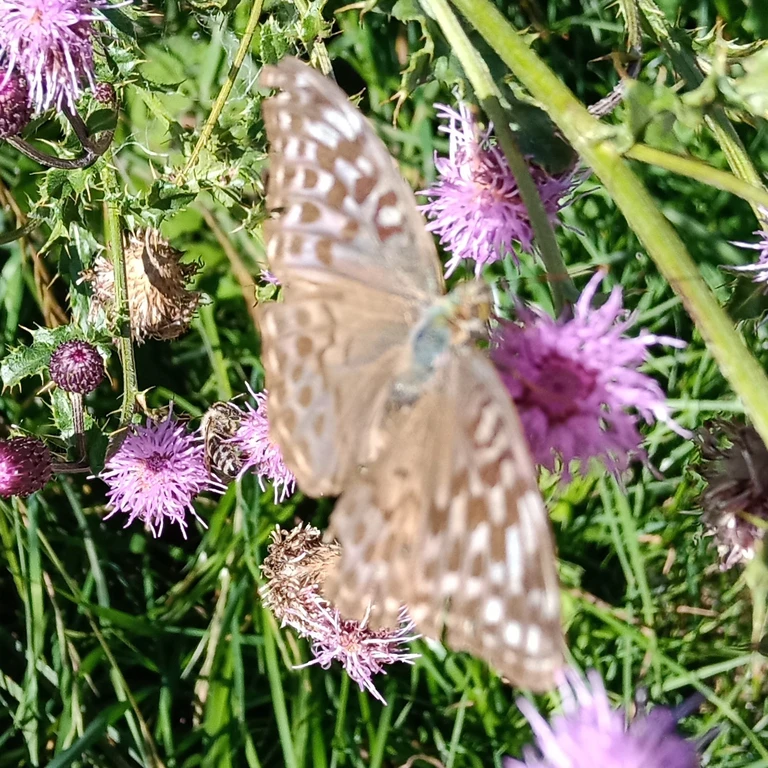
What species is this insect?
Argynnis paphia
